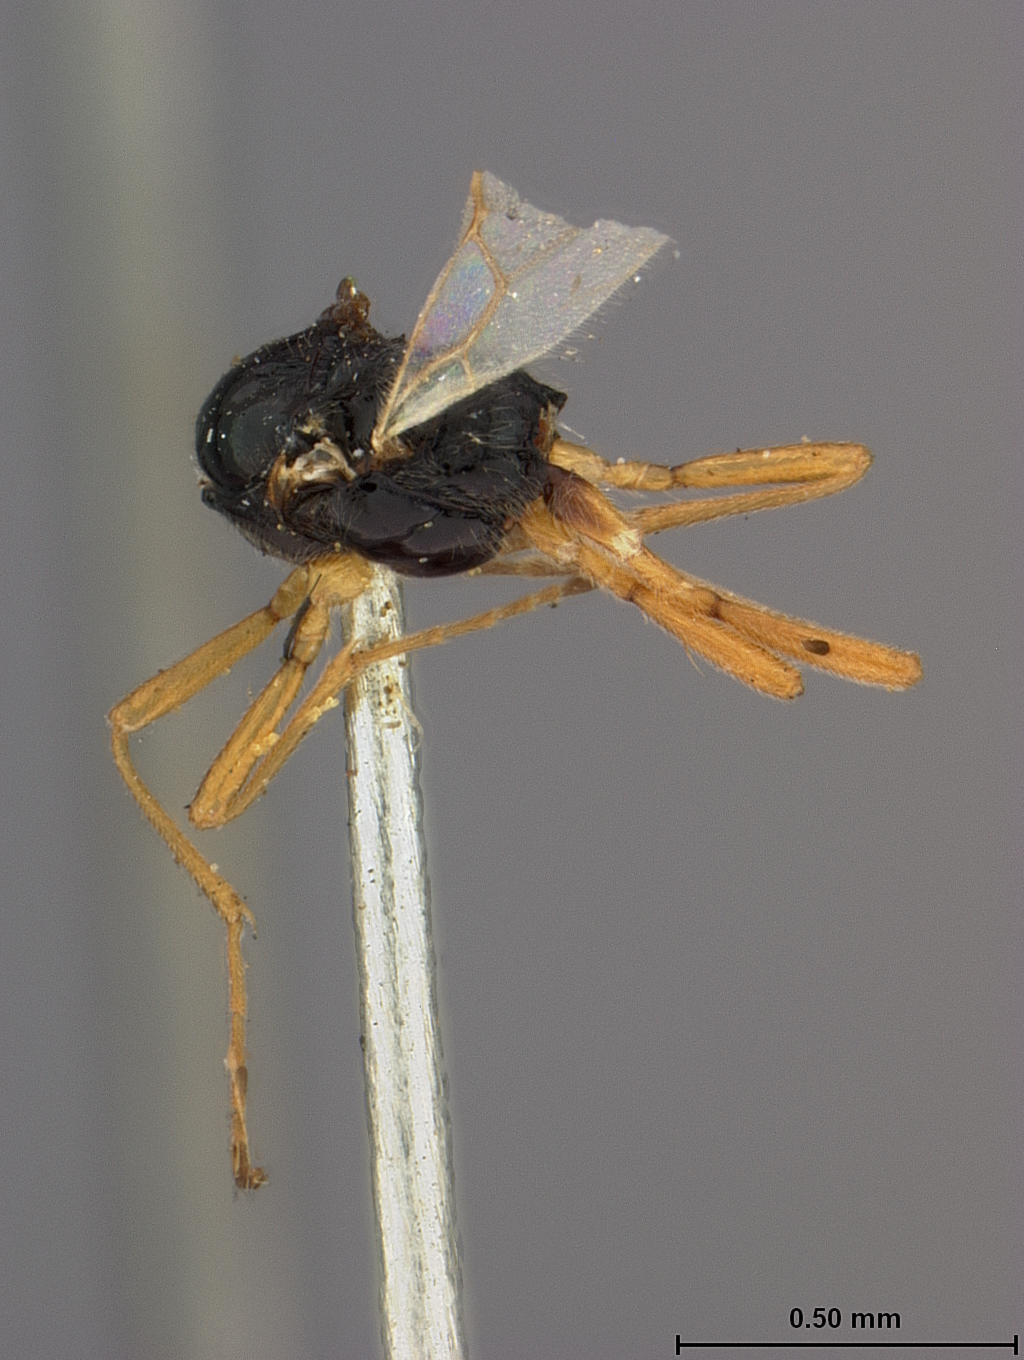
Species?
Chelonogastra koebelei
